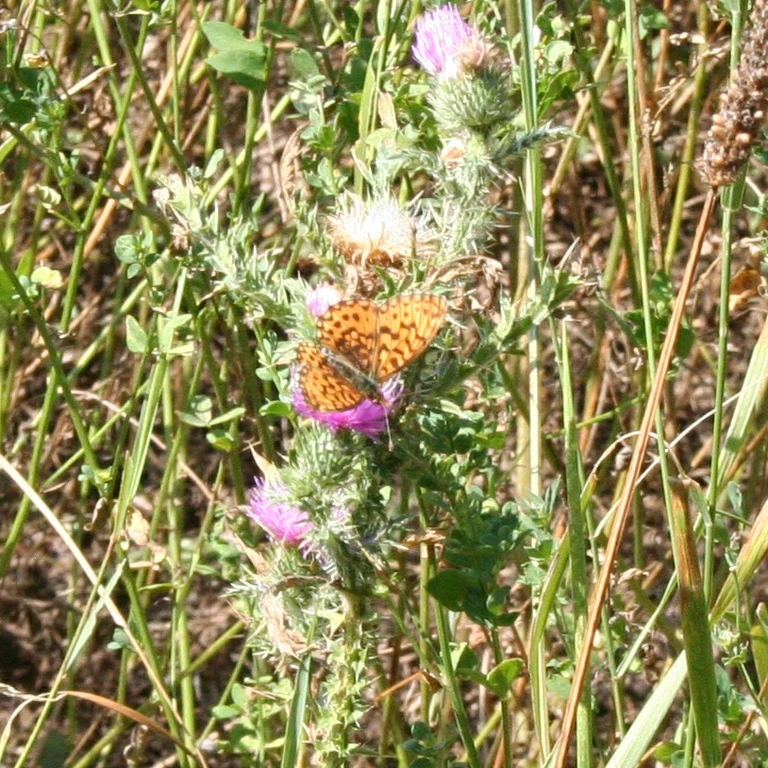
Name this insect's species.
Boloria dia
